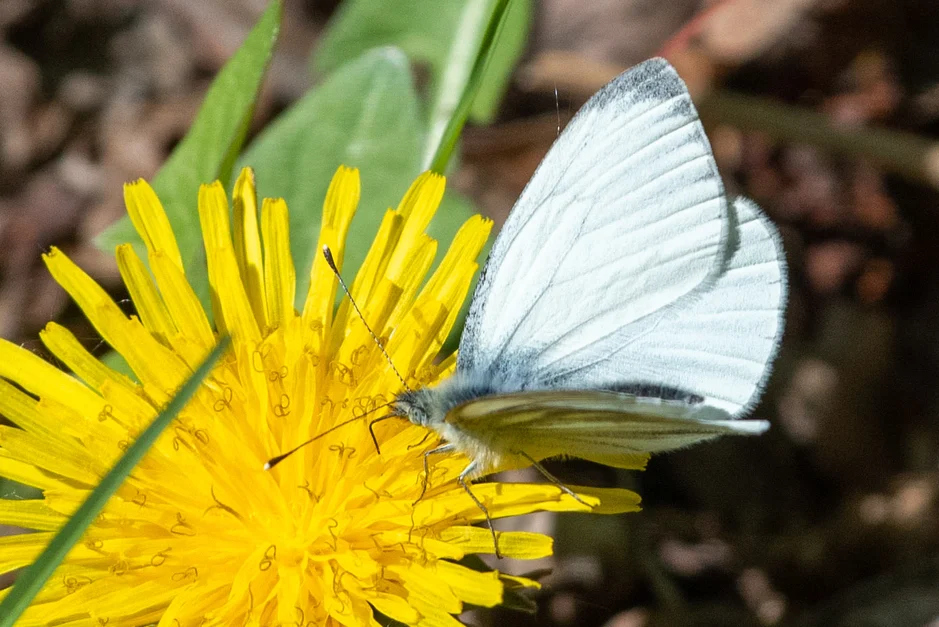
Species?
Pieris napi
